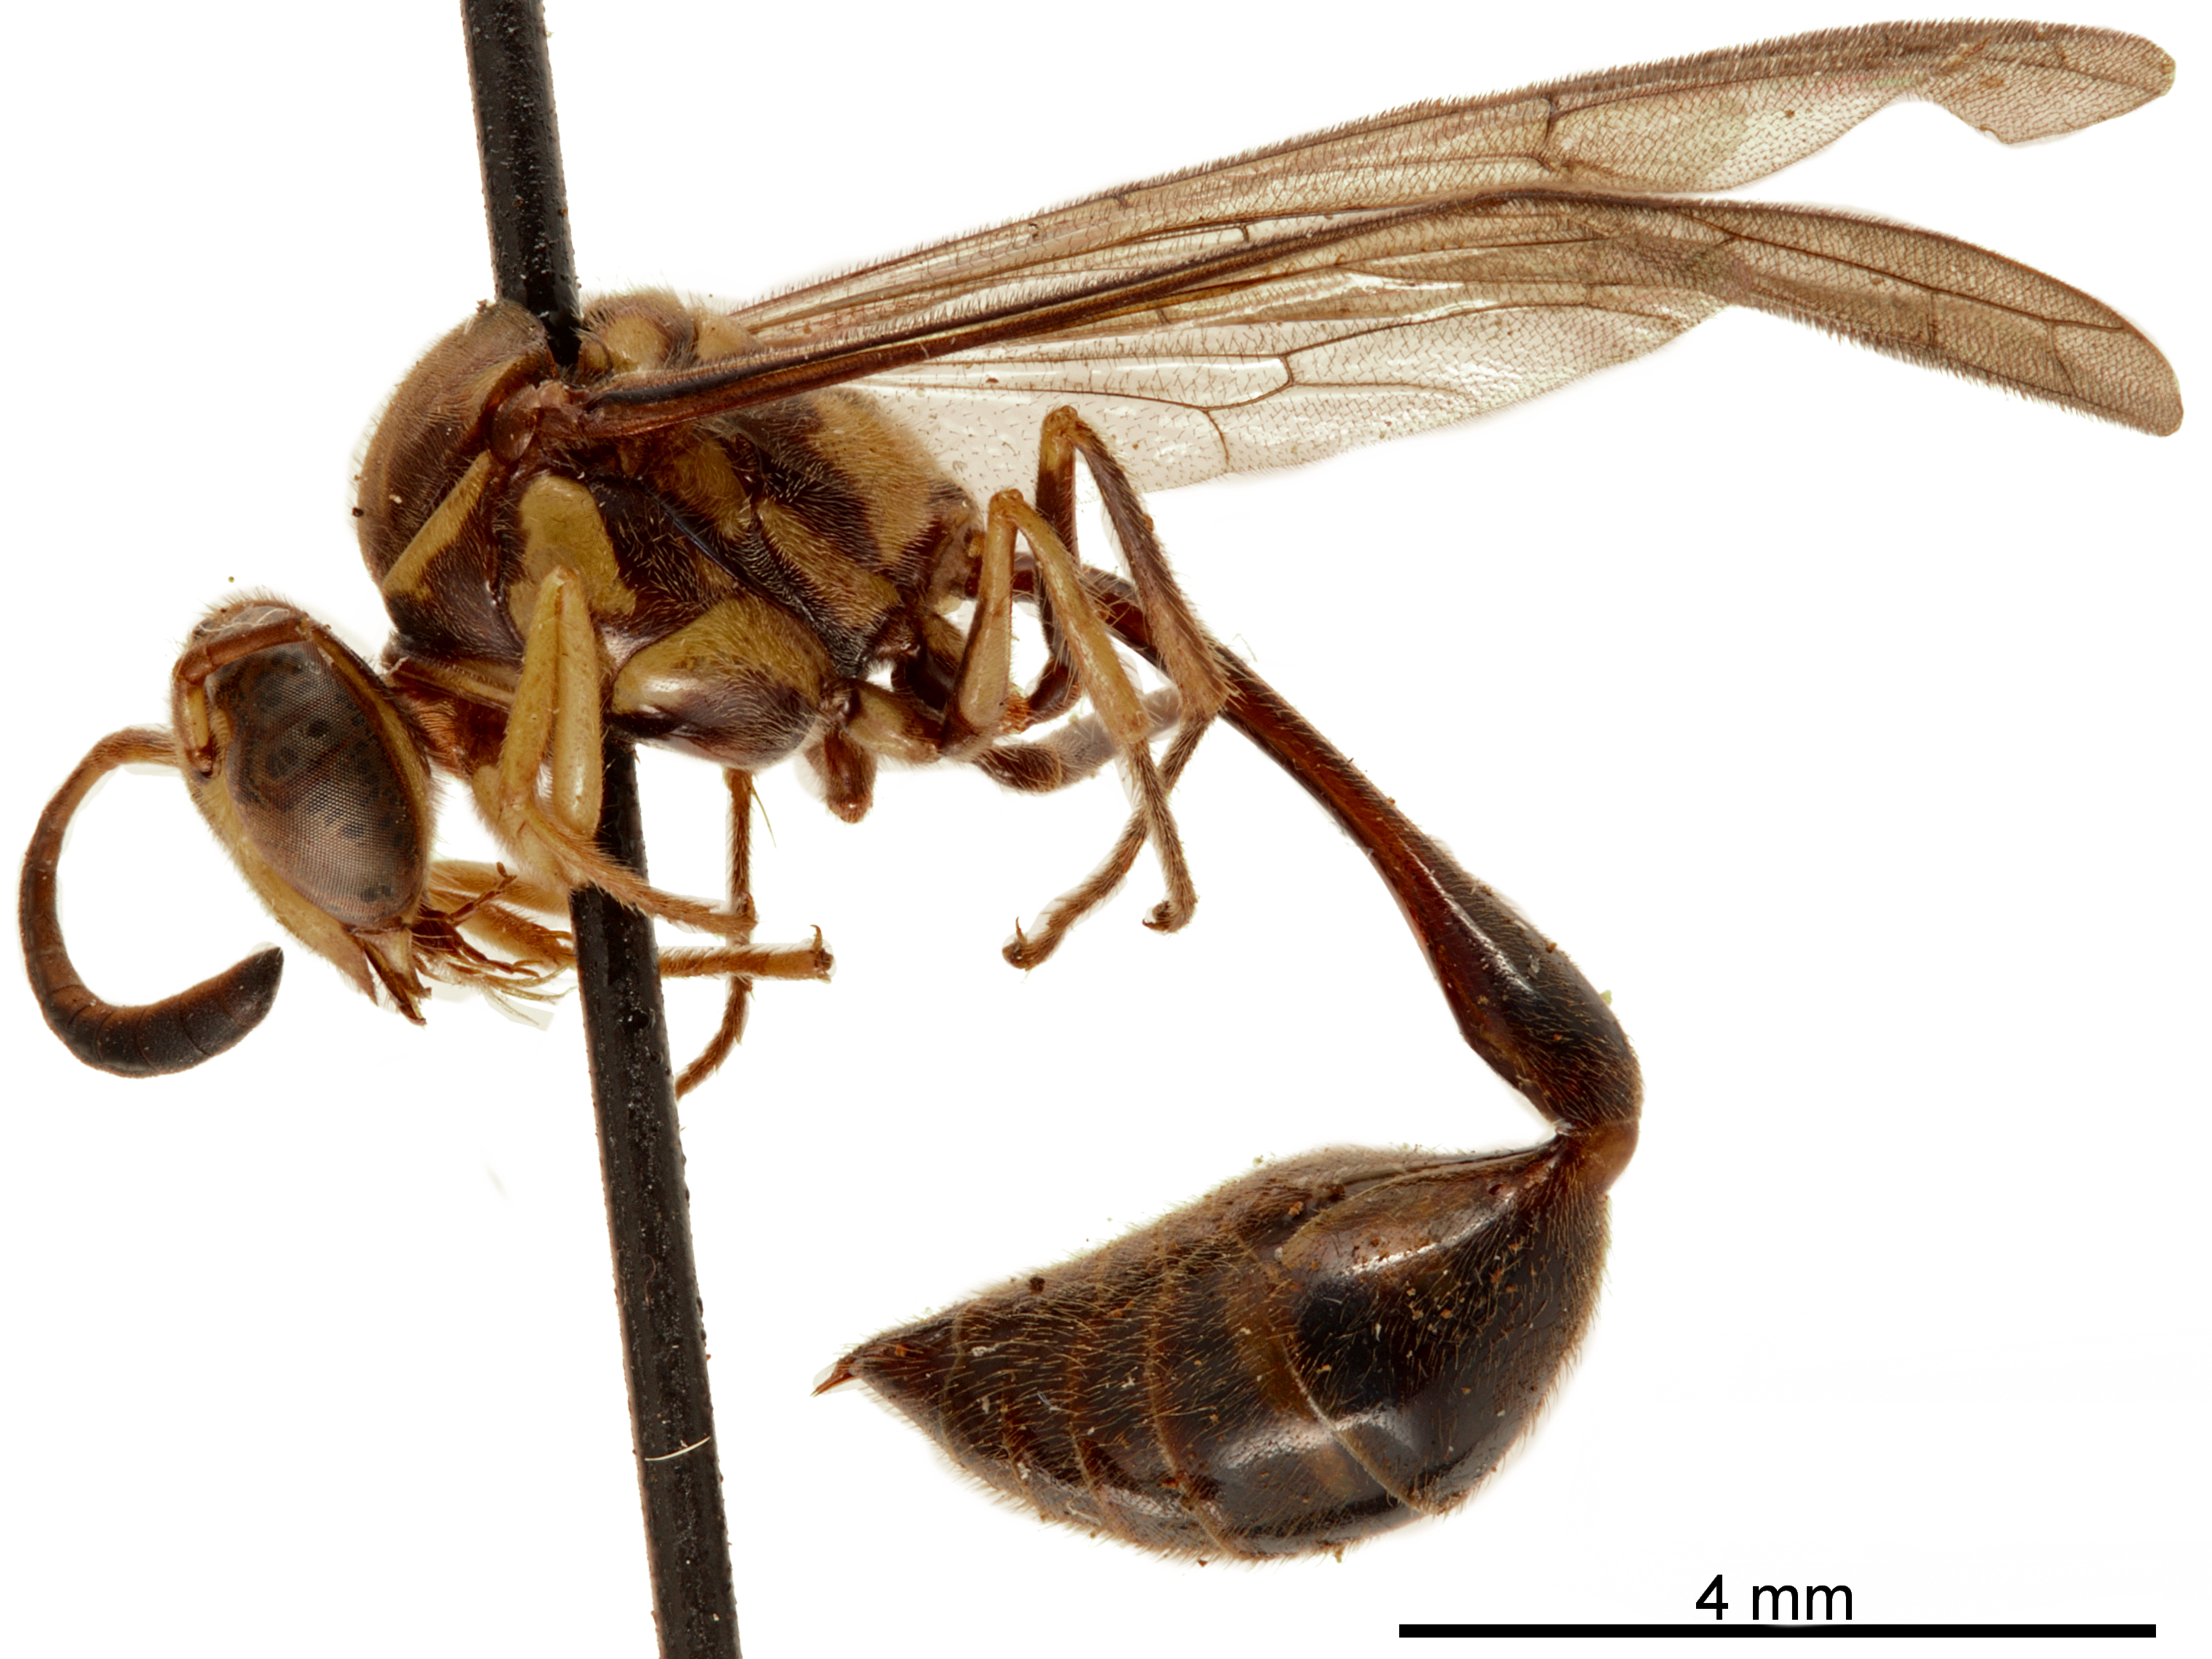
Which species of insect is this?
Liostenogaster varipicta
